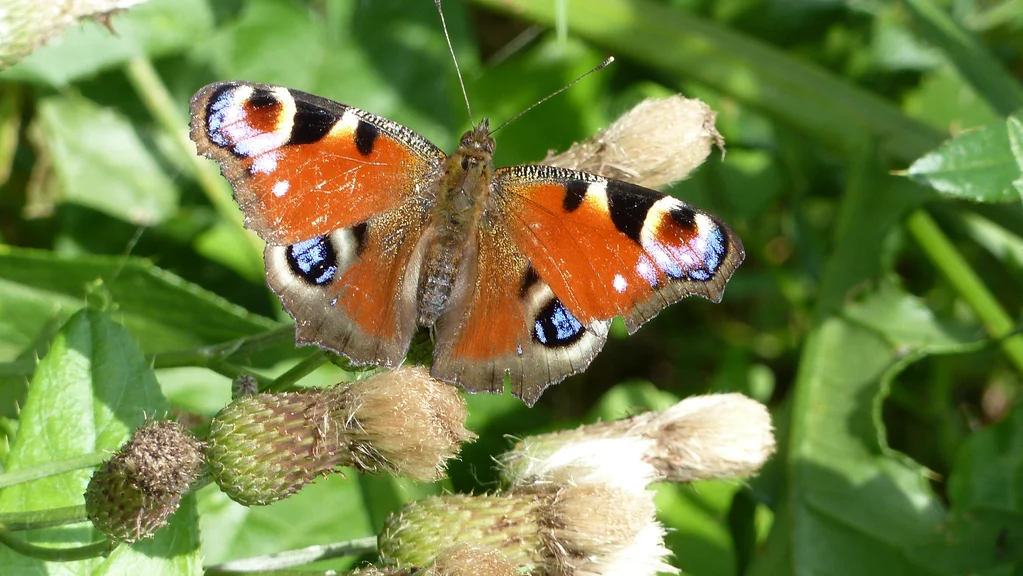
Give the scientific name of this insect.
Aglais io
